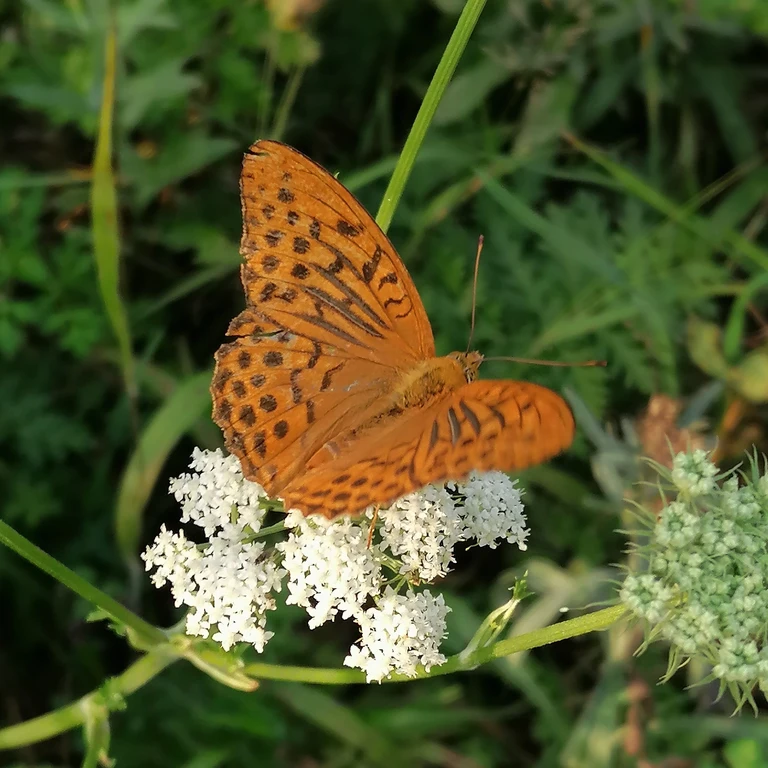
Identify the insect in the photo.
Argynnis paphia
